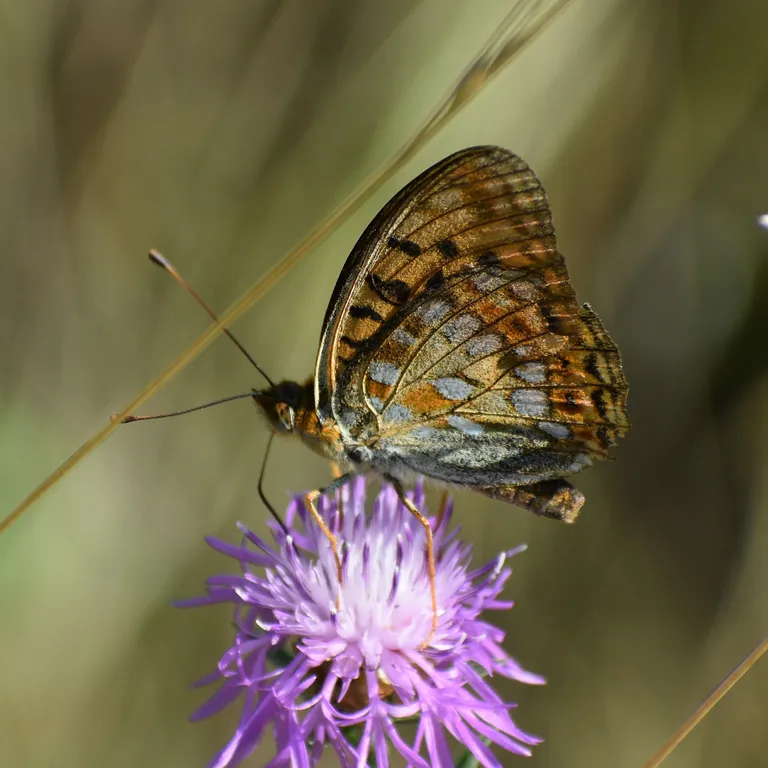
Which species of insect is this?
Fabriciana adippe
